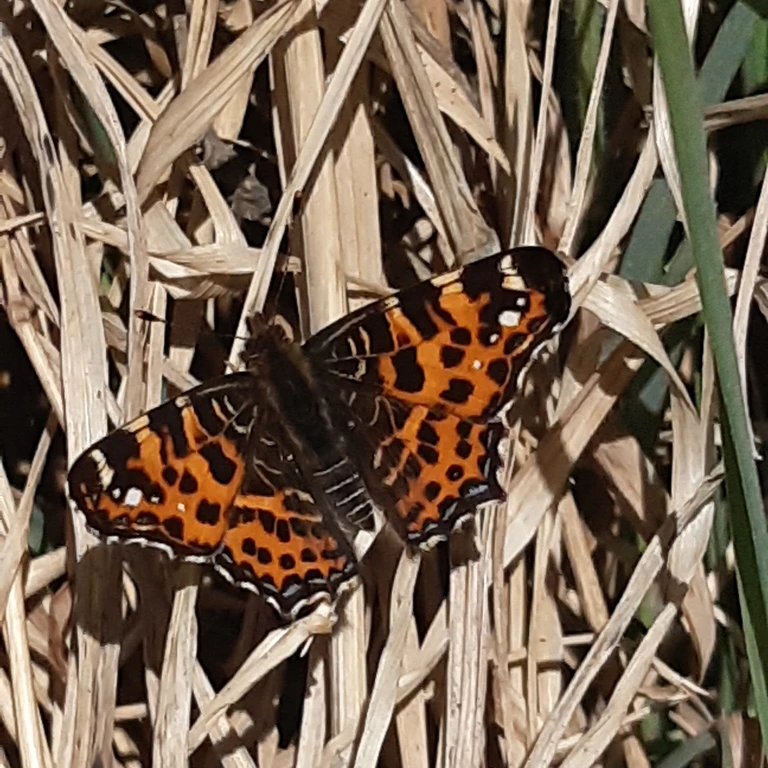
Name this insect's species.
Araschnia levana
